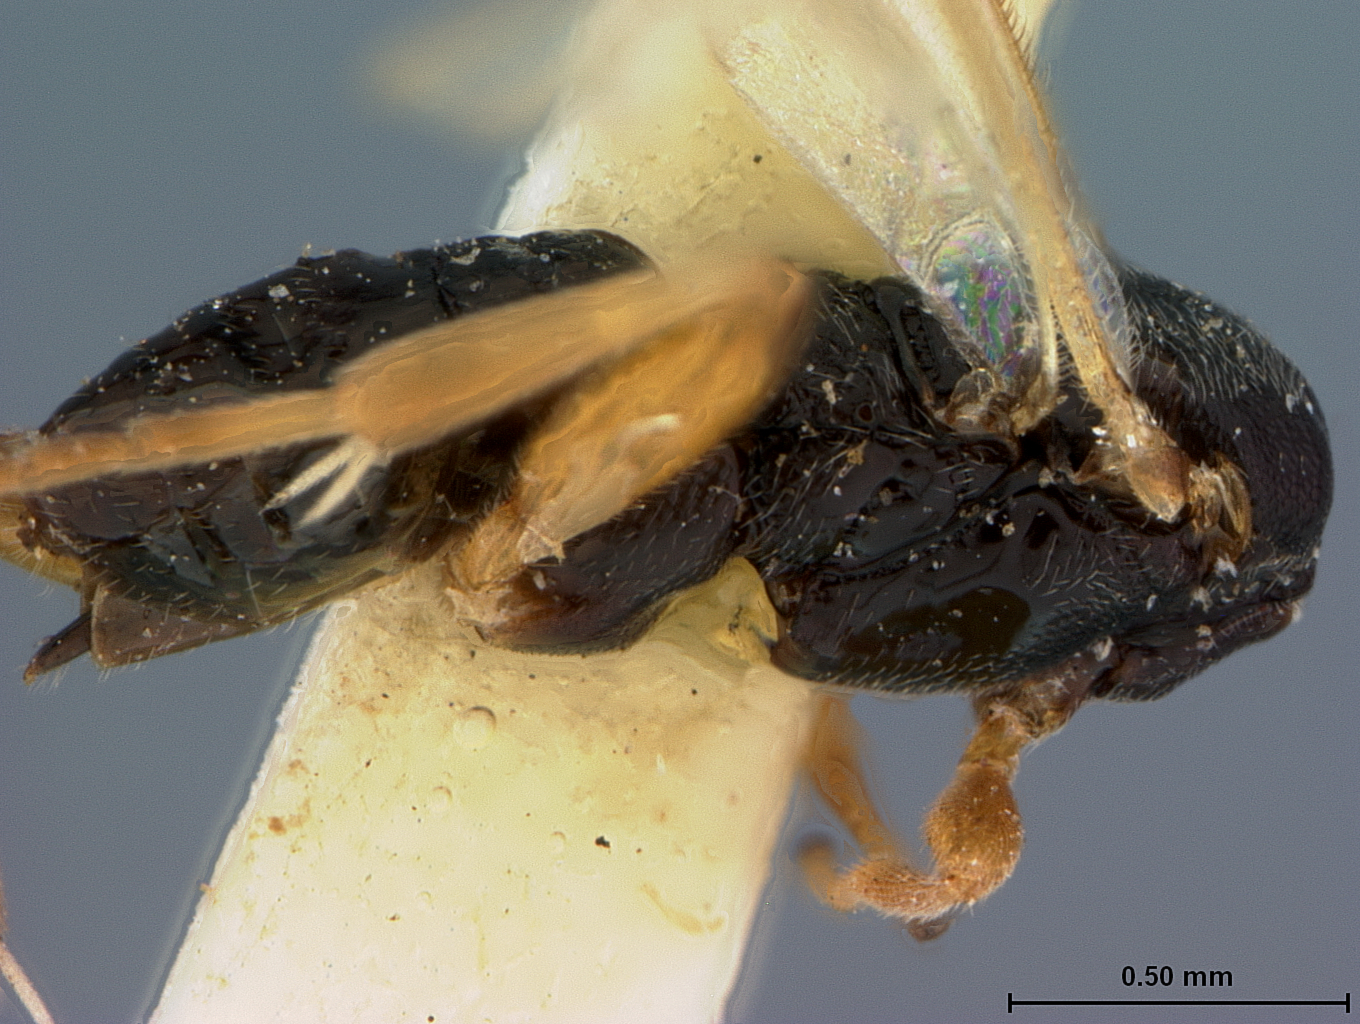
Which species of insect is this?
Apanteles charadrae
